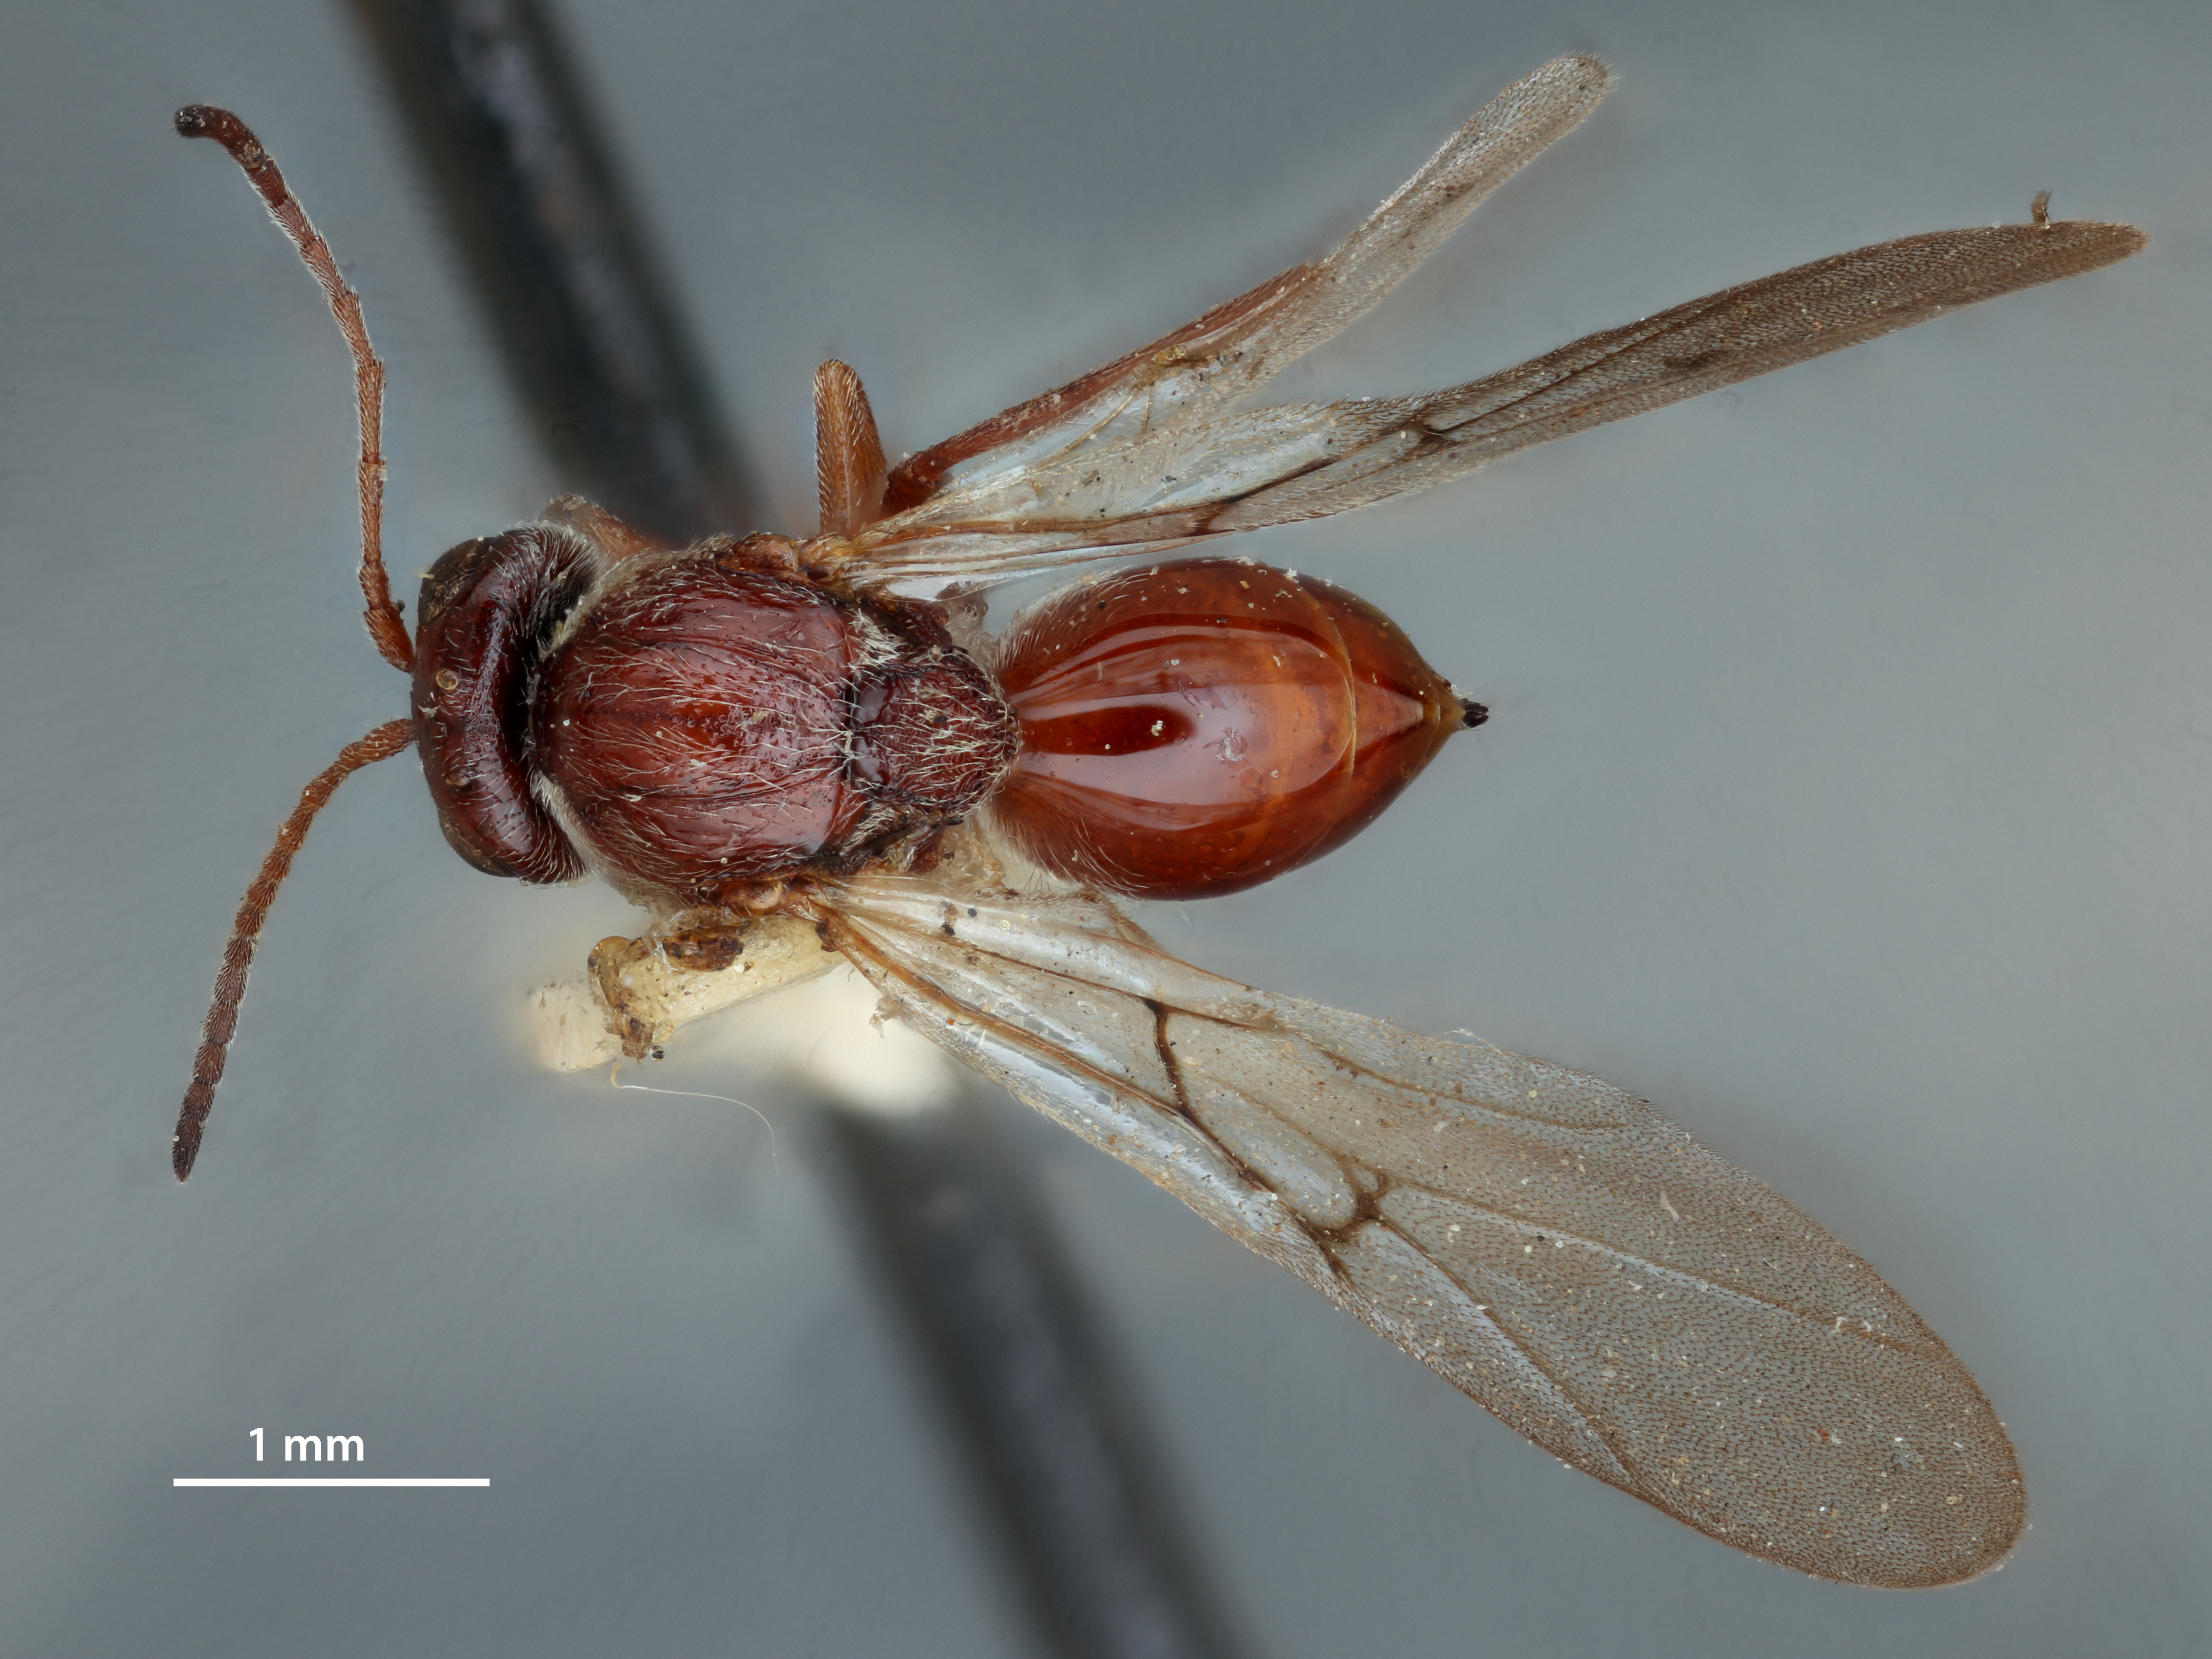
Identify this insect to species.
Andricus vernus
